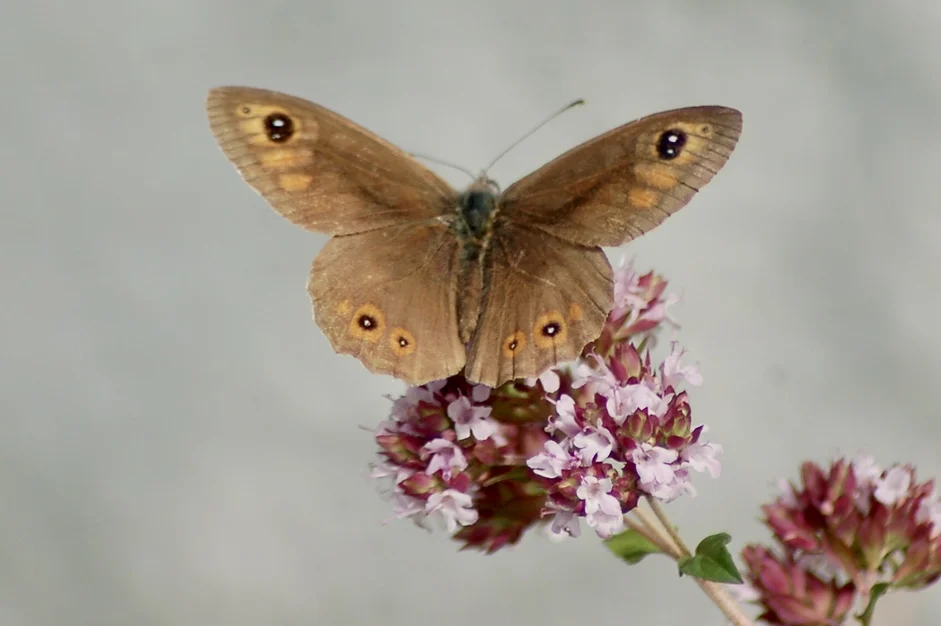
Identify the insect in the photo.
Lasiommata maera (also Pararge maera)
